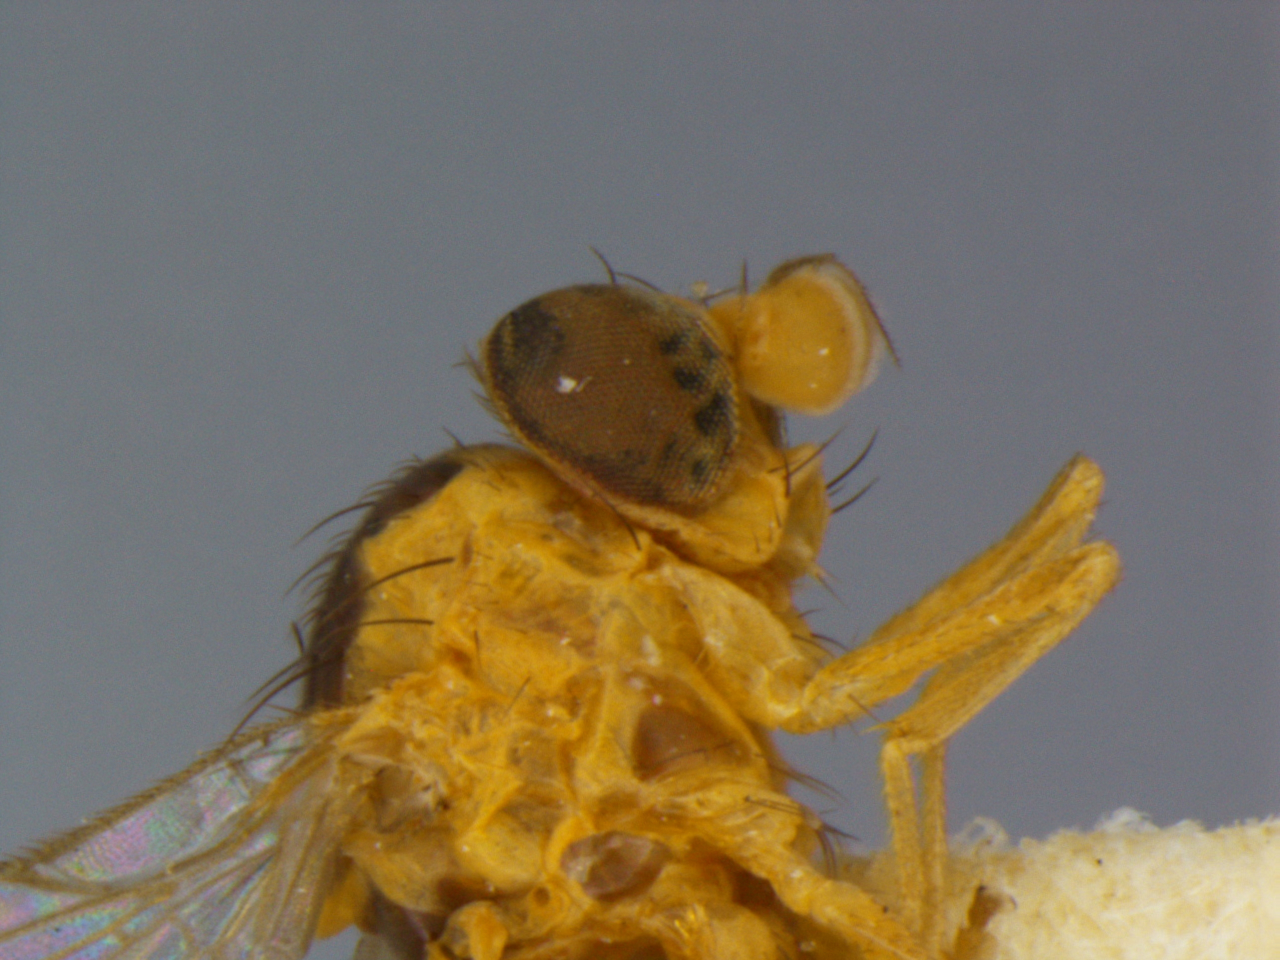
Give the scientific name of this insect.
Agromyza commelinae
